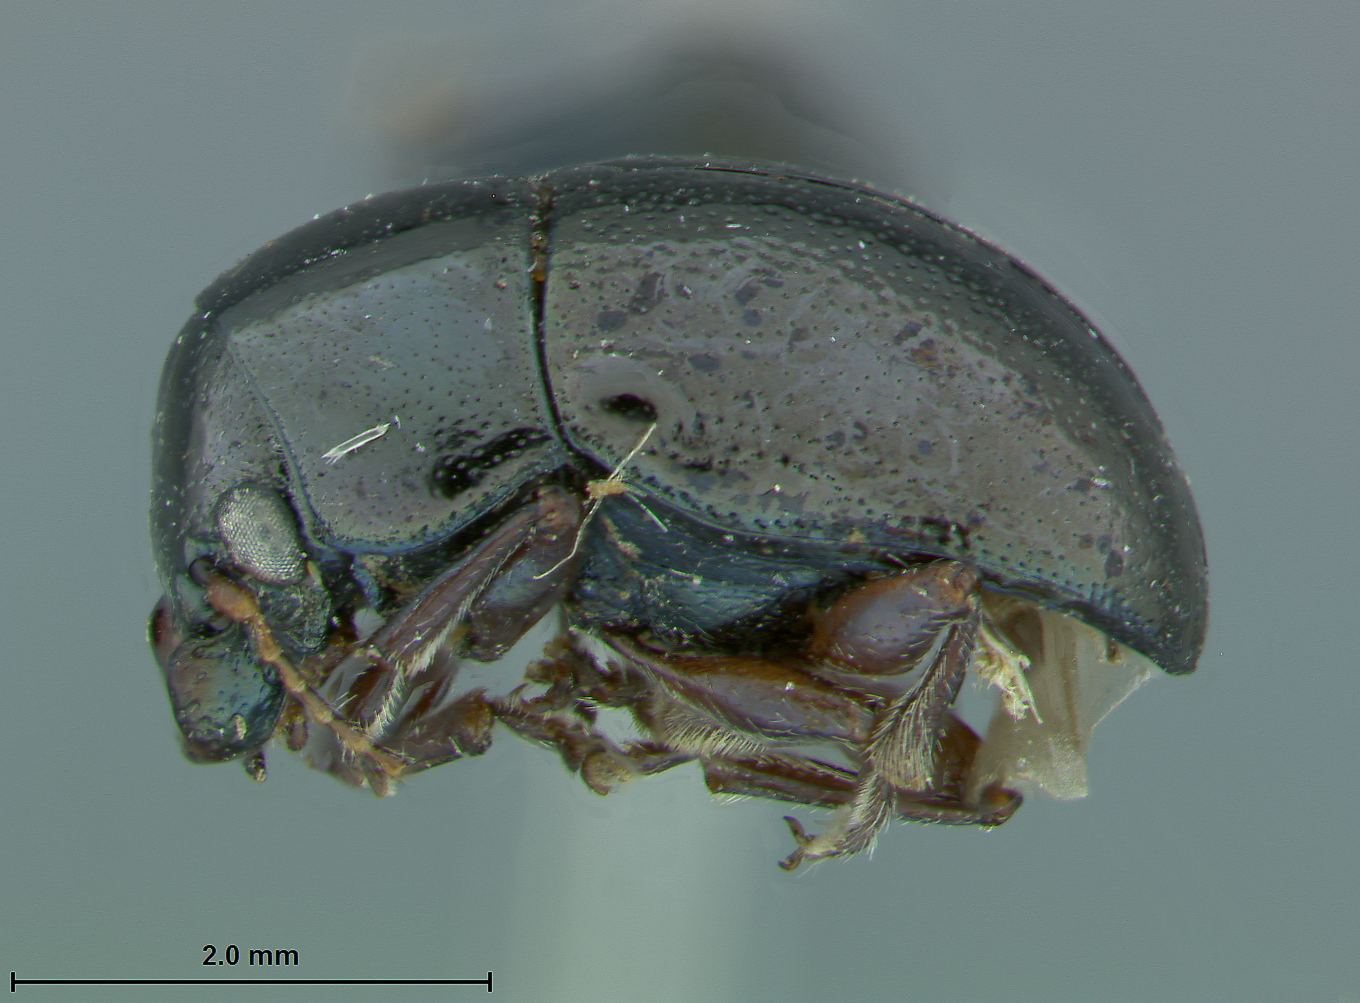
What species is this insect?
Metaparia prosopis
